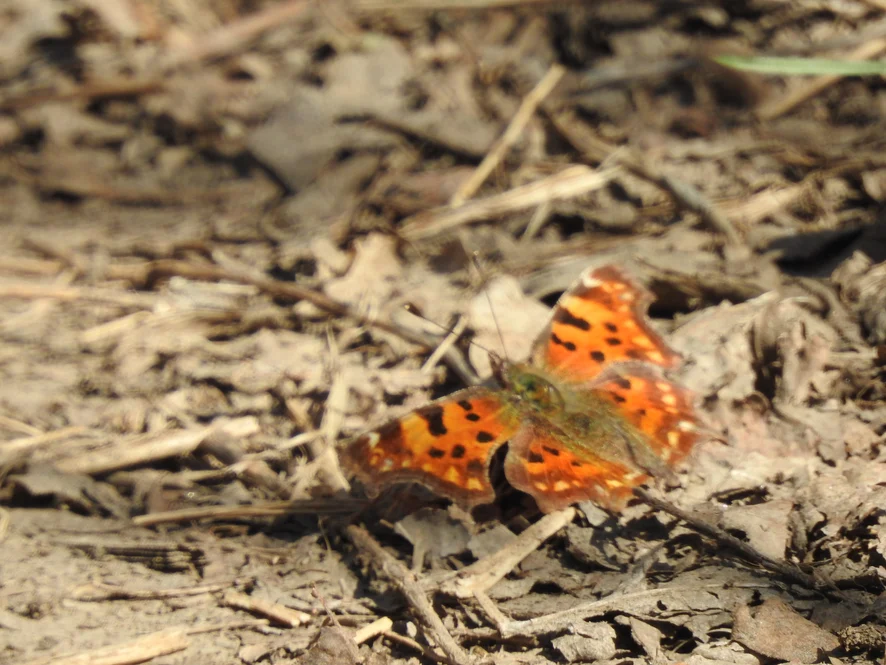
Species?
Polygonia c-album
